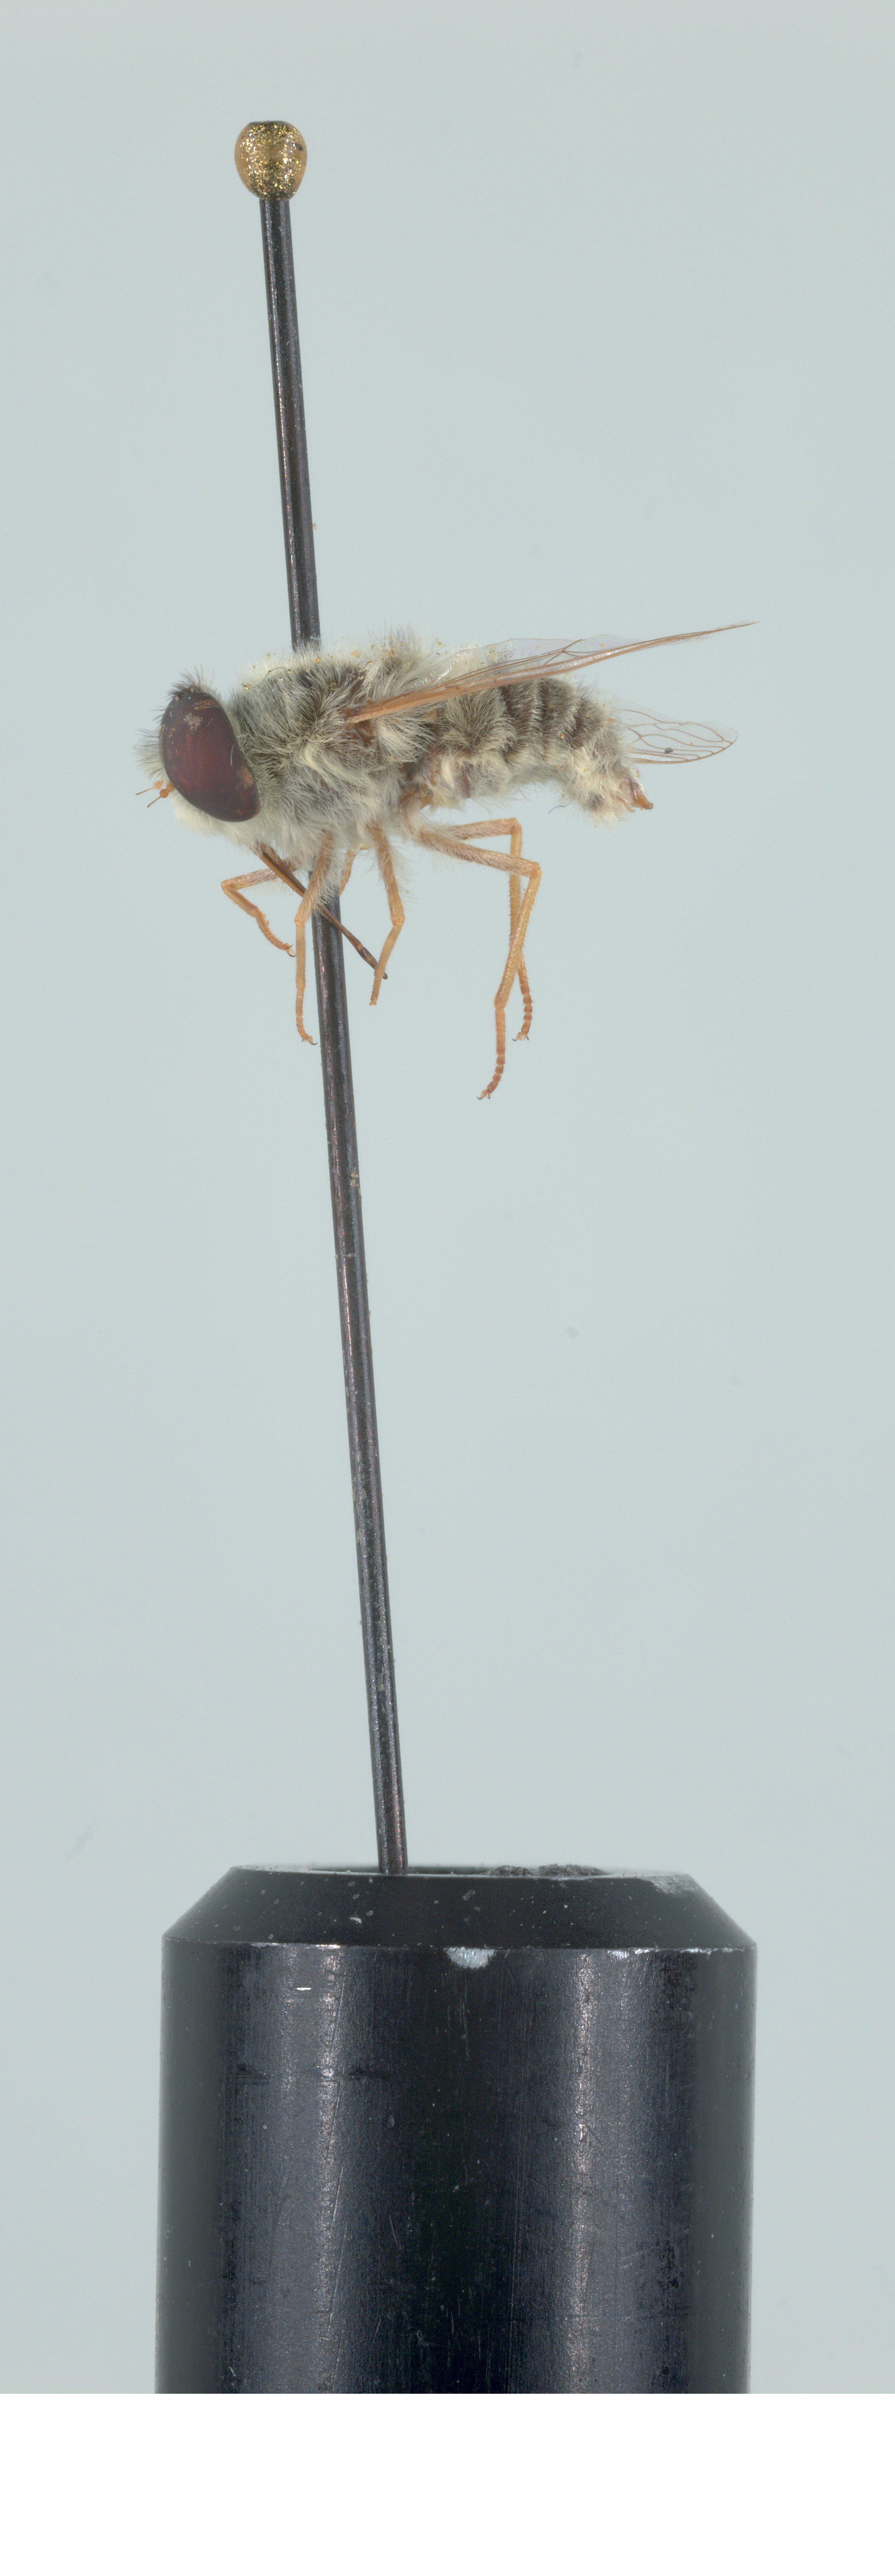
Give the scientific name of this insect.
Neorhynchocephalus sackenii
